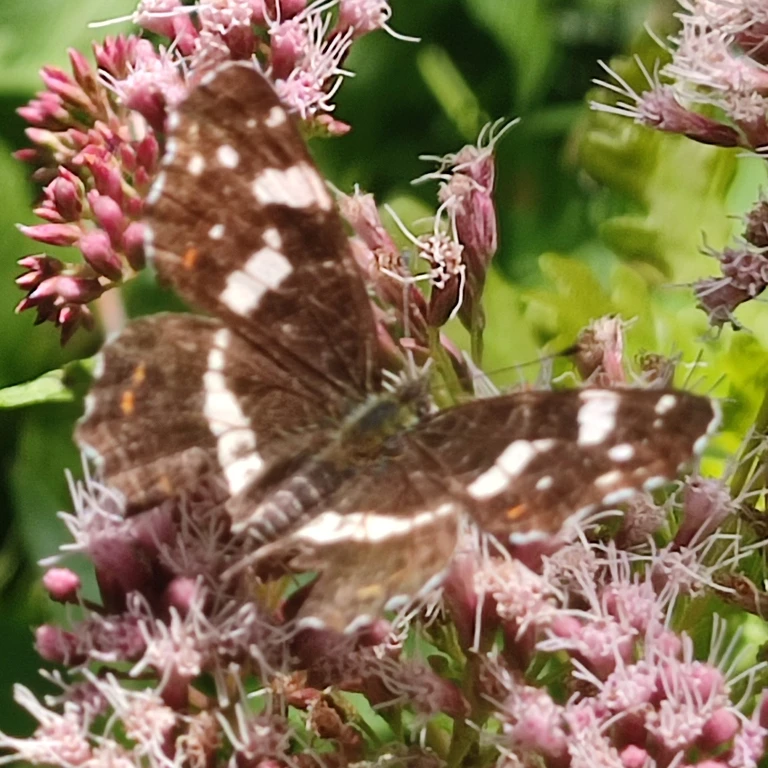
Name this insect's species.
Araschnia levana
